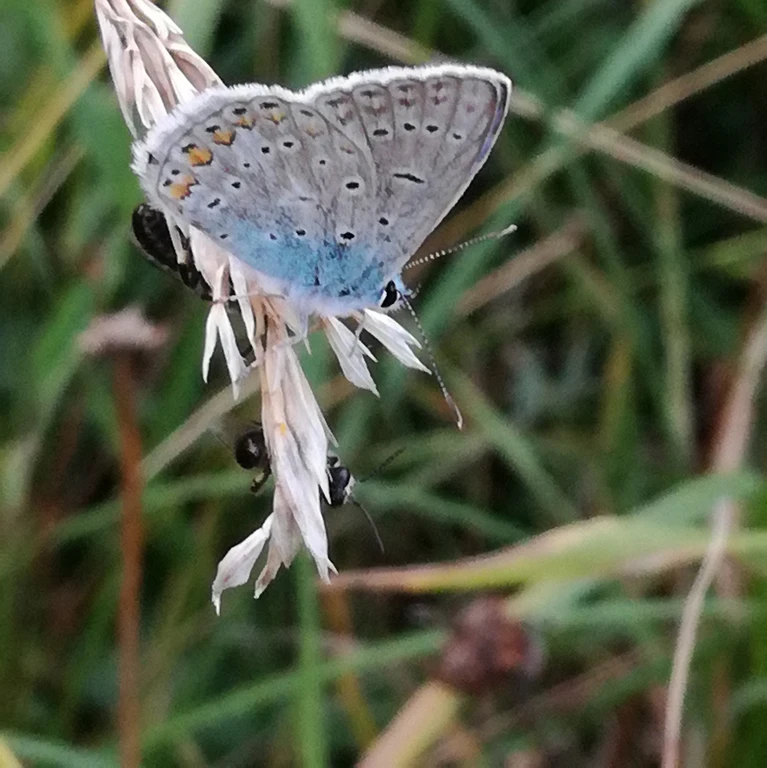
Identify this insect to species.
Polyommatus icarus
